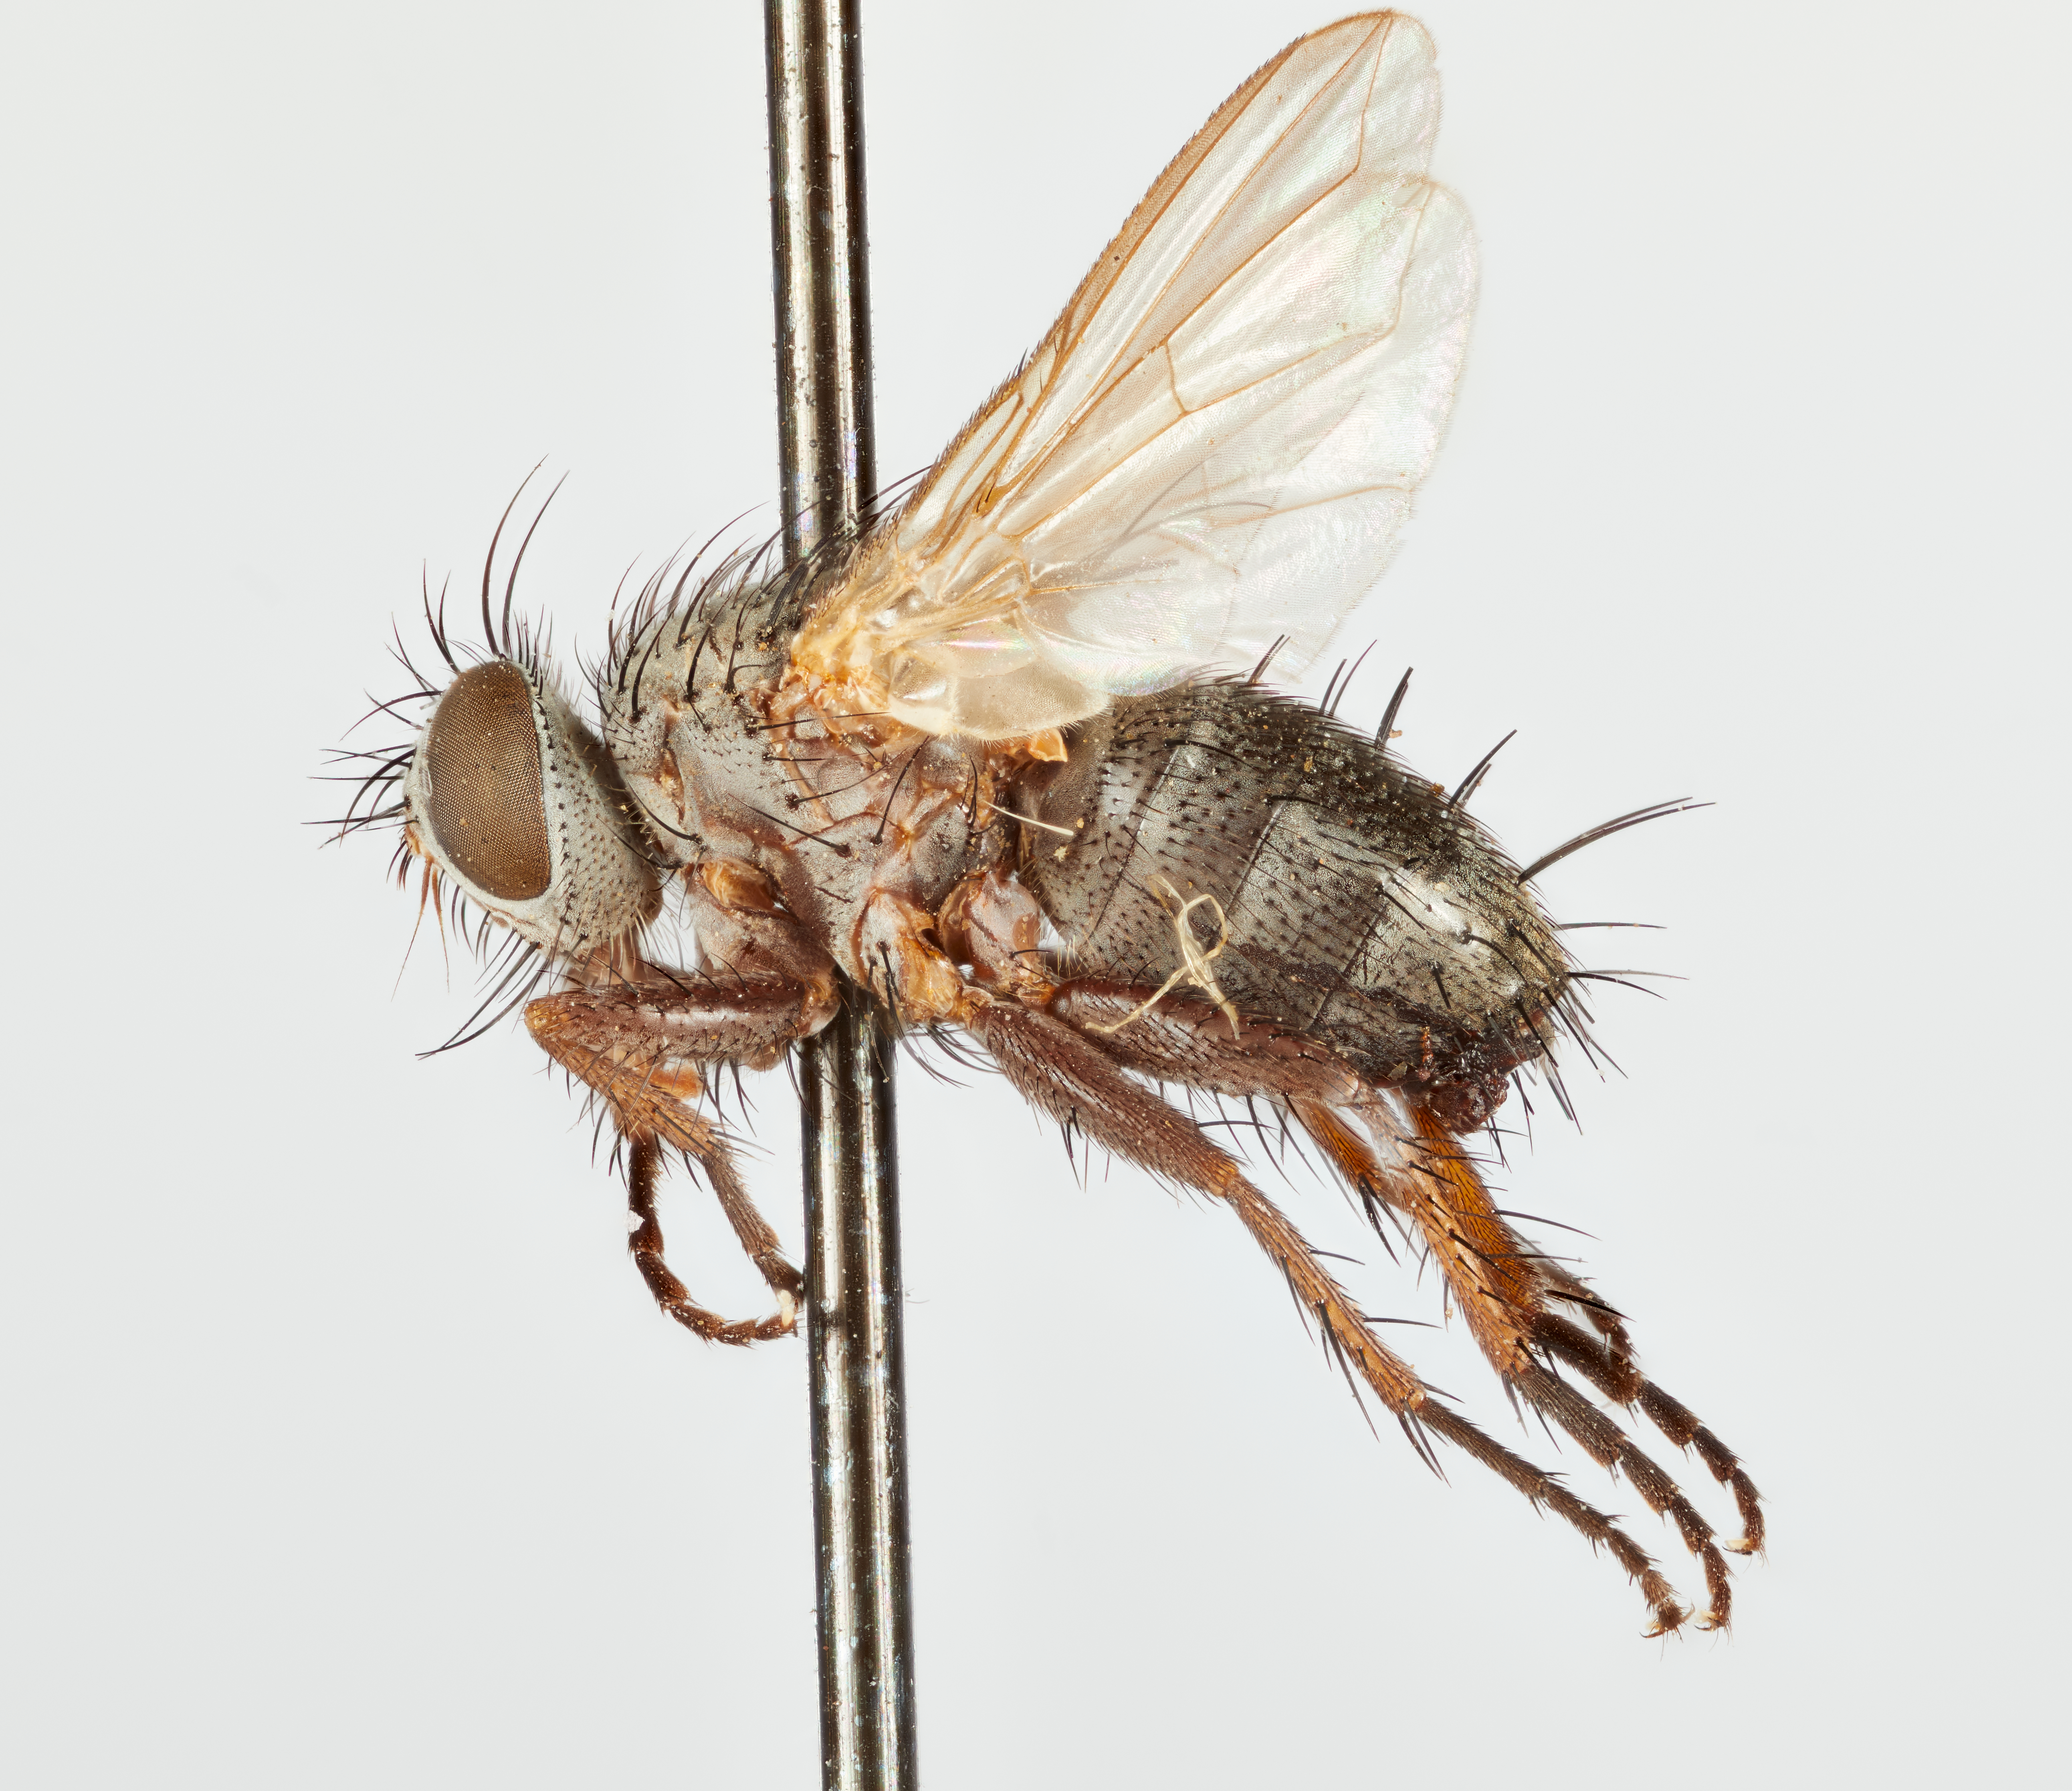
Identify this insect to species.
Chaetophlepsis tarsalis
